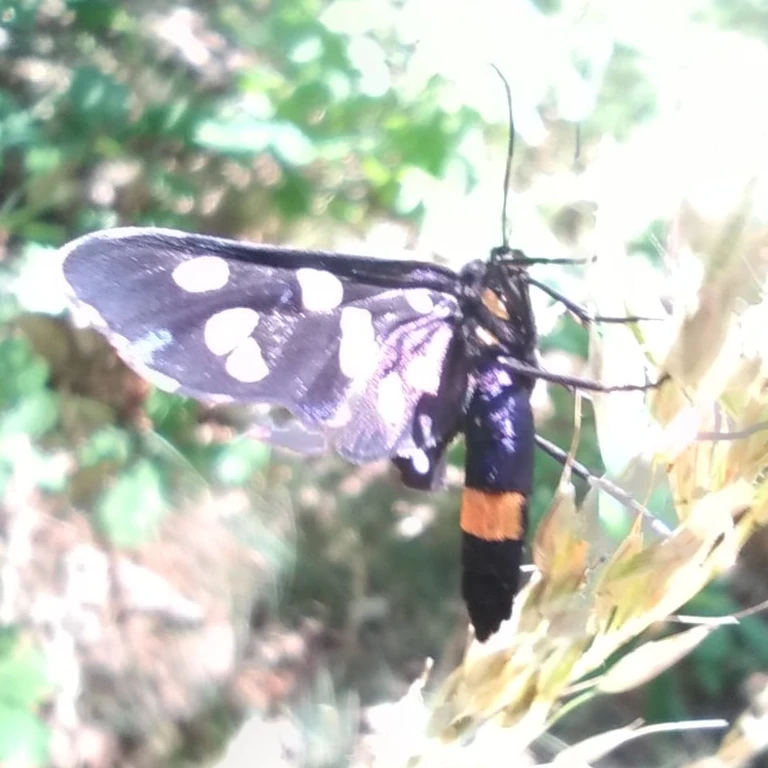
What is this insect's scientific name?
Amata phegea
